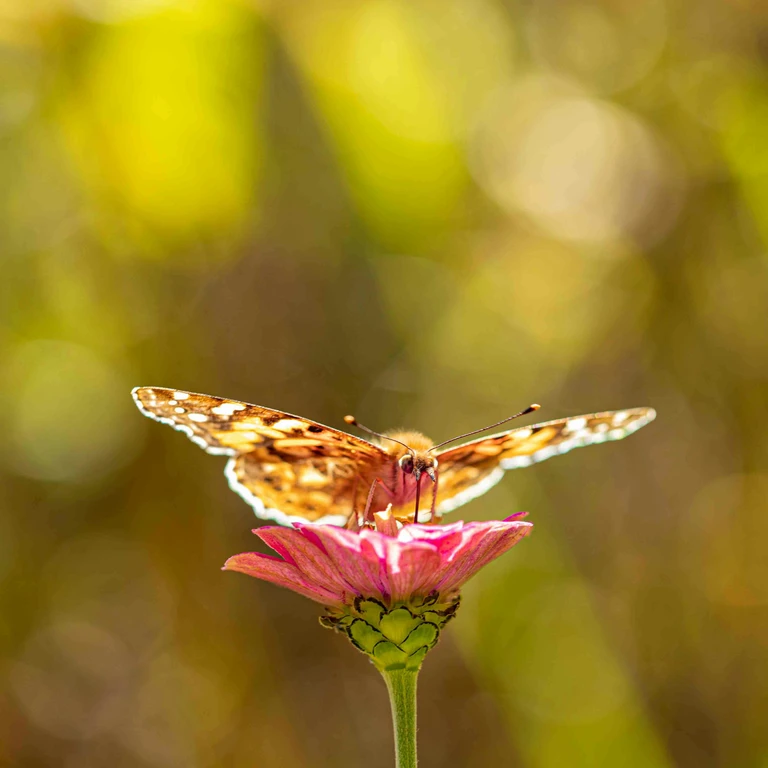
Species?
Vanessa cardui
